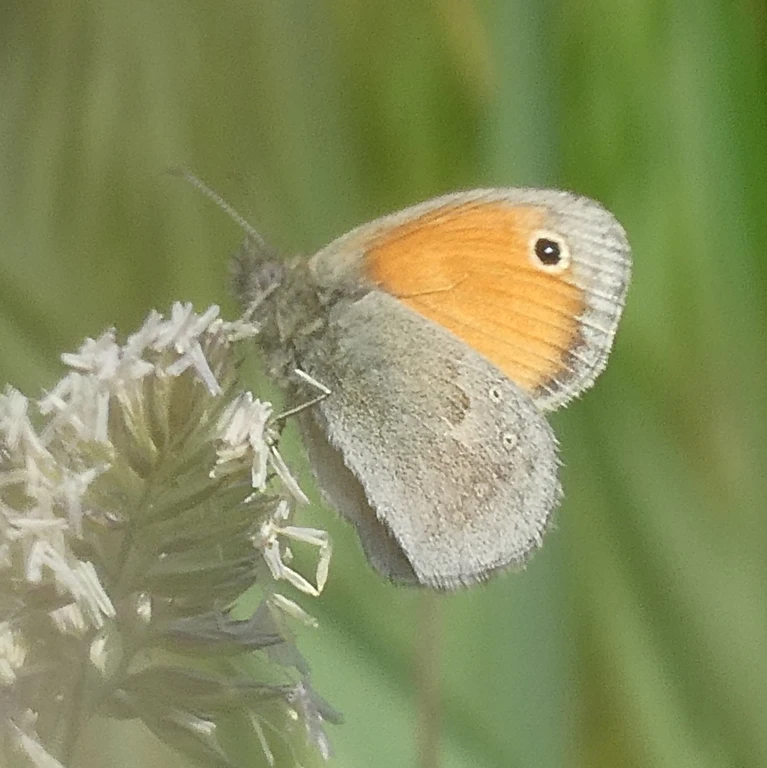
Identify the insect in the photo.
Coenonympha pamphilus
